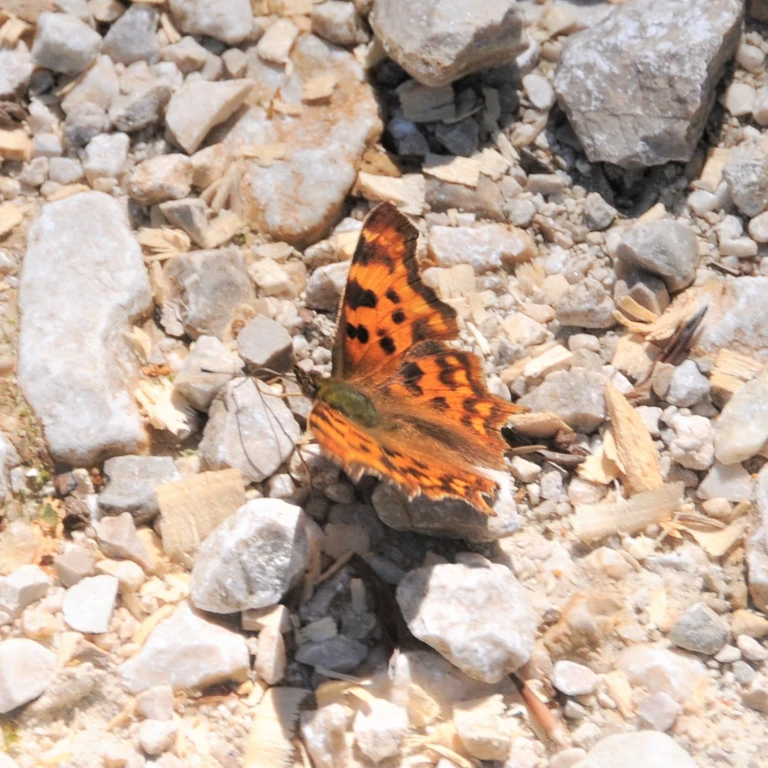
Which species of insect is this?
Polygonia c-album
